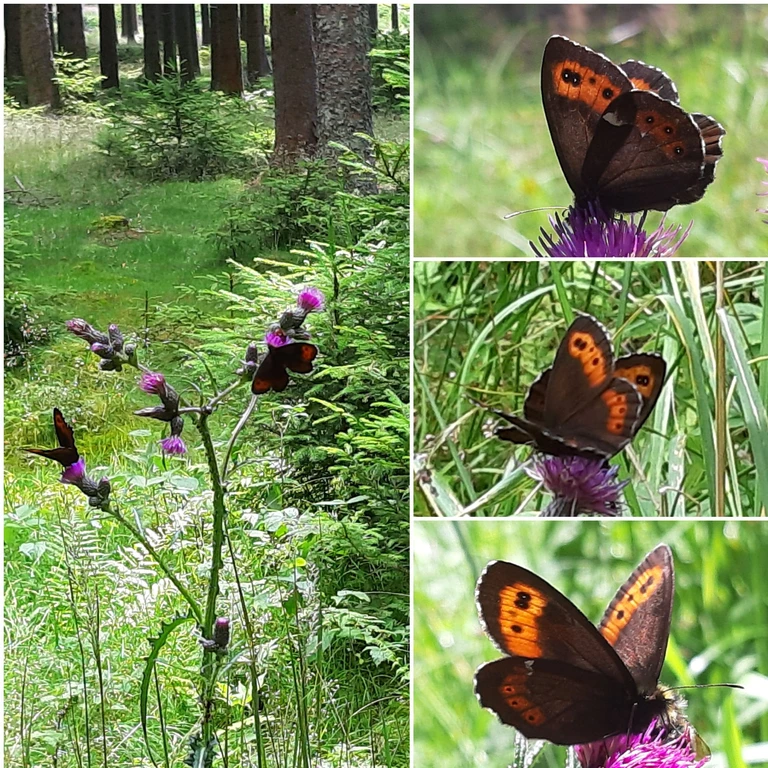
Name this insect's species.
Erebia ligea
